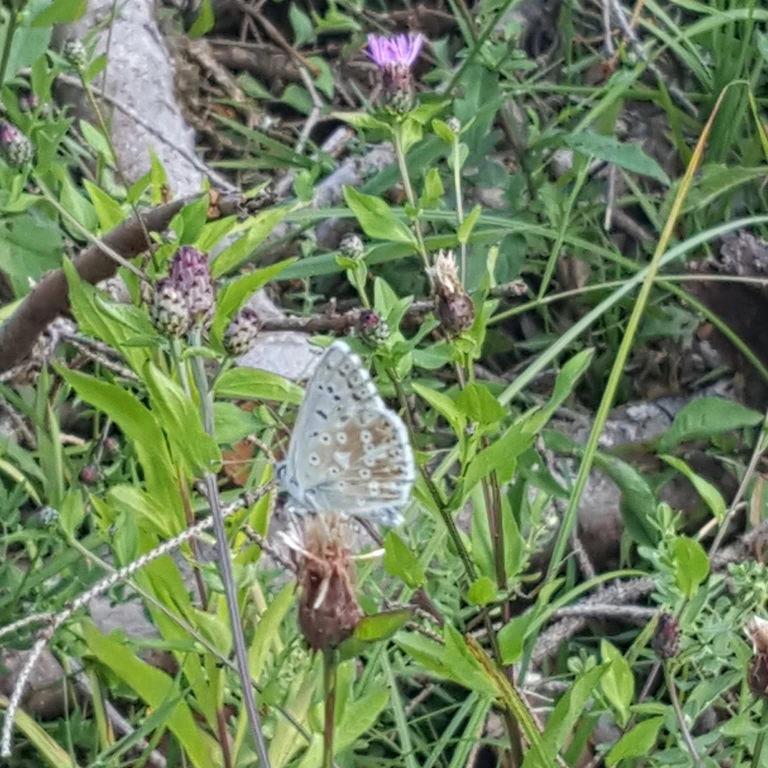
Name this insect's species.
Lysandra coridon
